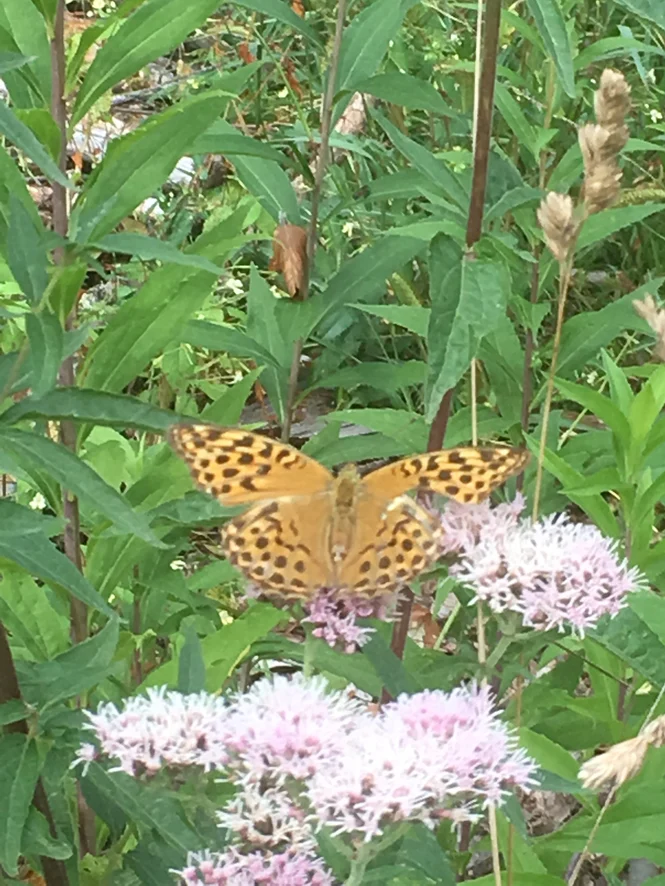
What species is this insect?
Argynnis paphia
